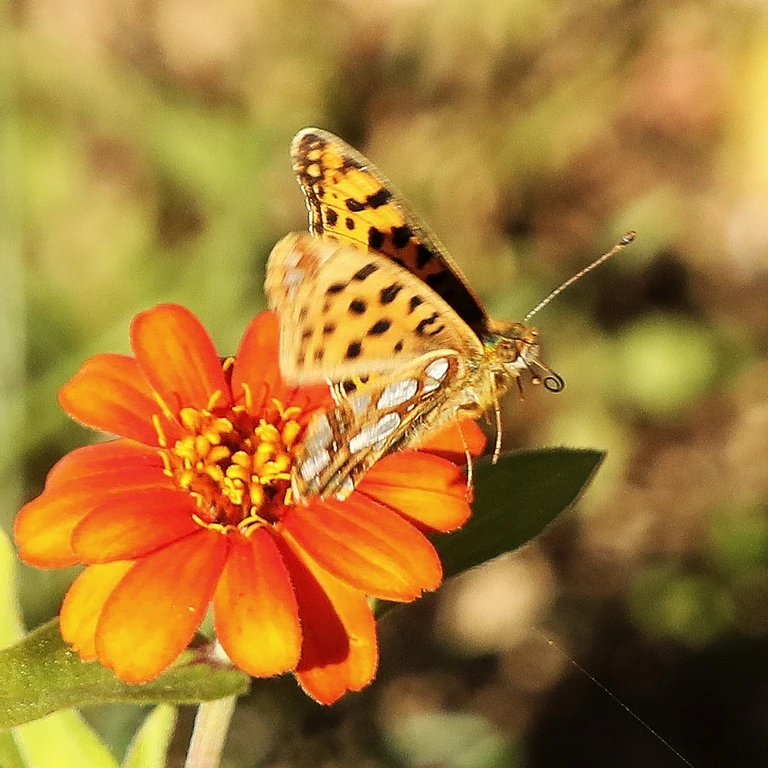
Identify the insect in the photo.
Issoria lathonia
